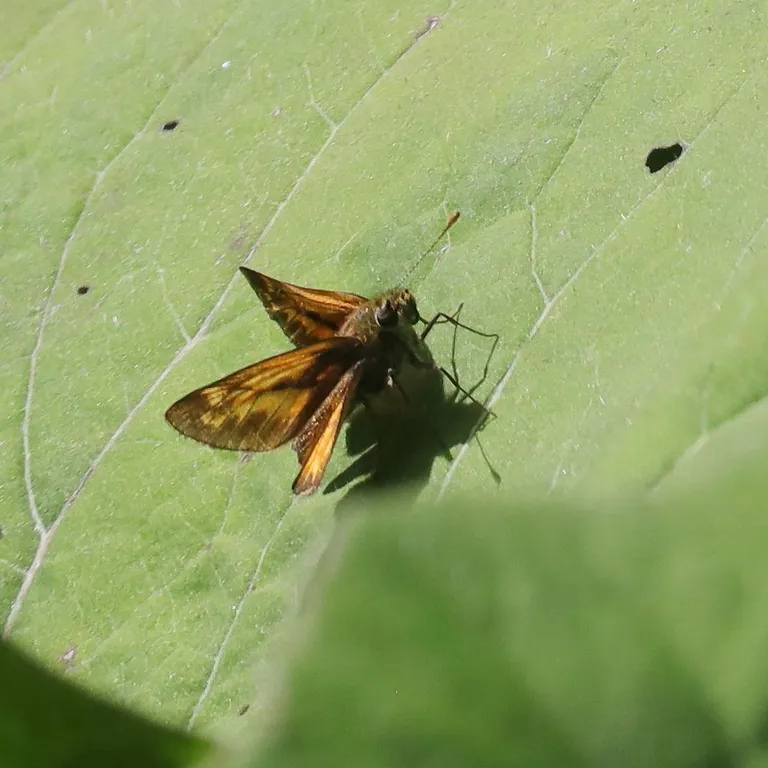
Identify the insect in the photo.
Ochlodes sylvanus (also Ochlodes venata)
